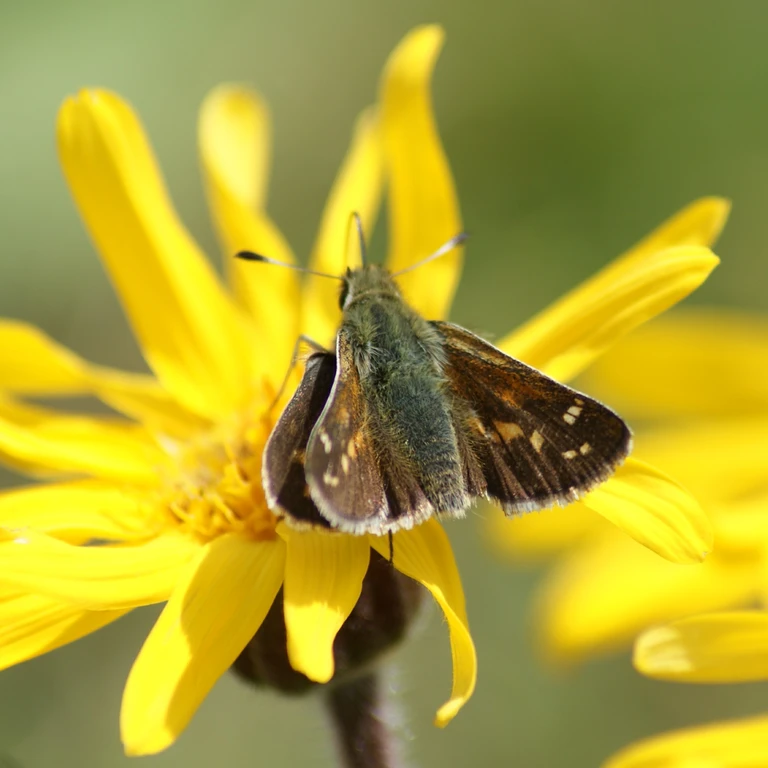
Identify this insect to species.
Hesperia comma
